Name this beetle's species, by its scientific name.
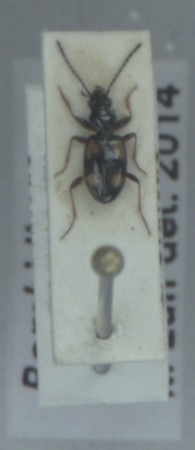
Bembidion illigeri
